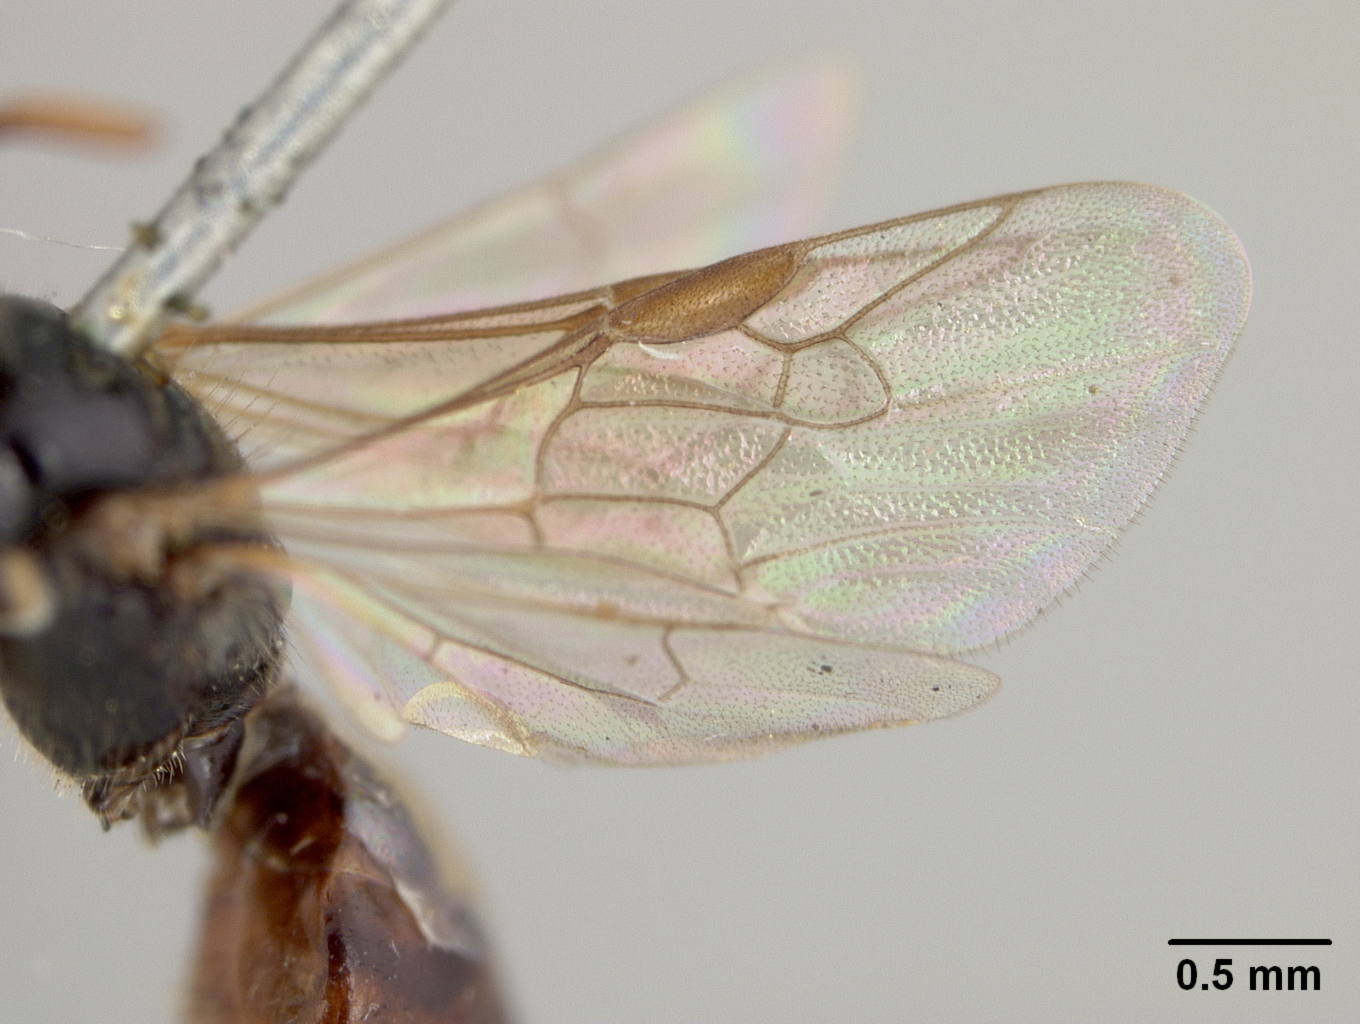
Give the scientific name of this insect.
Exoneura brisbanensis
